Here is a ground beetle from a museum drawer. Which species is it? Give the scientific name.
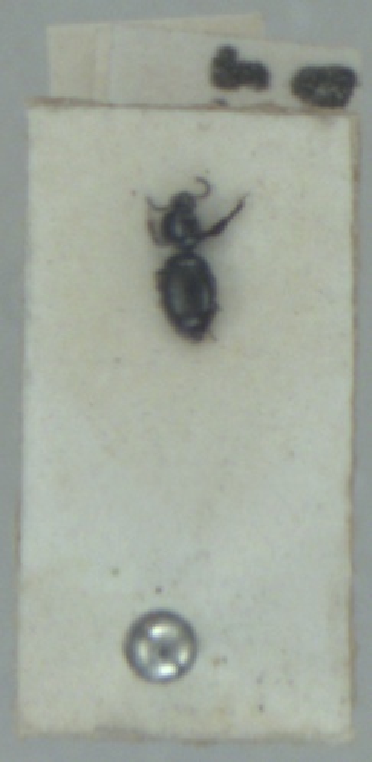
Dyschirius globosus
